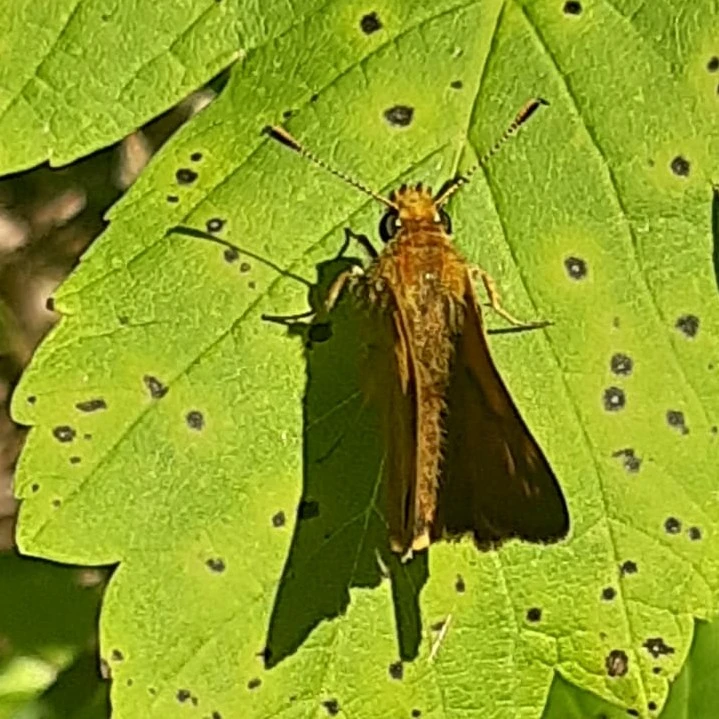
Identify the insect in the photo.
Ochlodes sylvanus (also Ochlodes venata)
